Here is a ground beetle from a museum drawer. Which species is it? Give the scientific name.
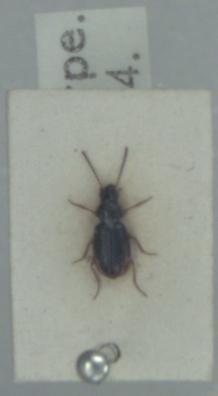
Bembidion assimile
